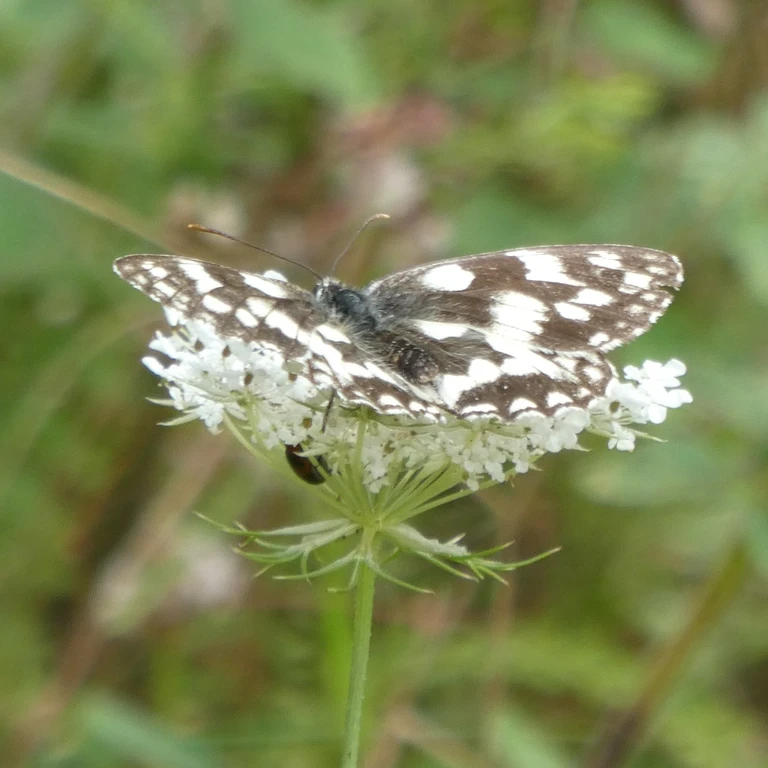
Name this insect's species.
Melanargia galathea
